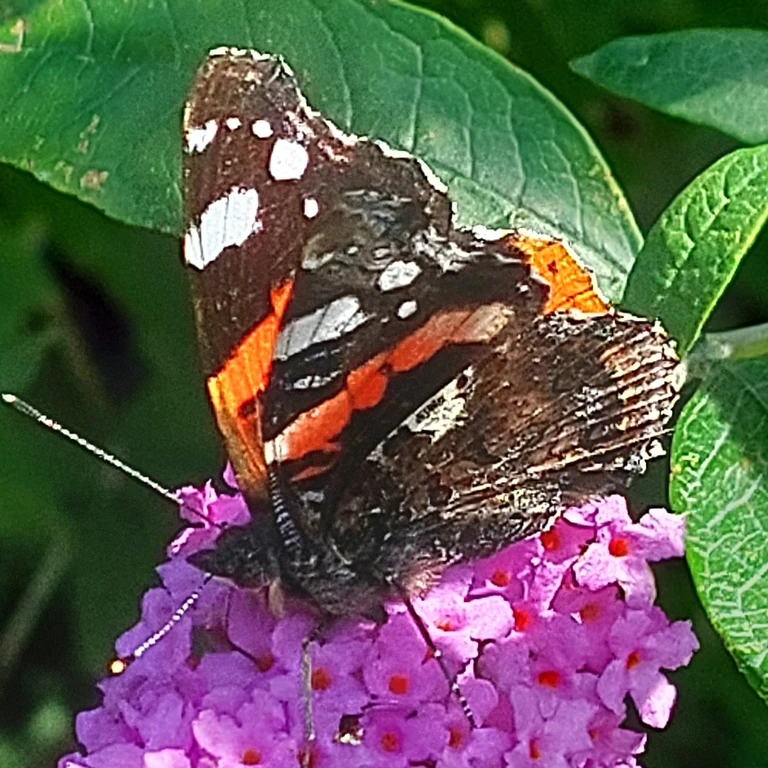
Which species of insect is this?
Vanessa atalanta
